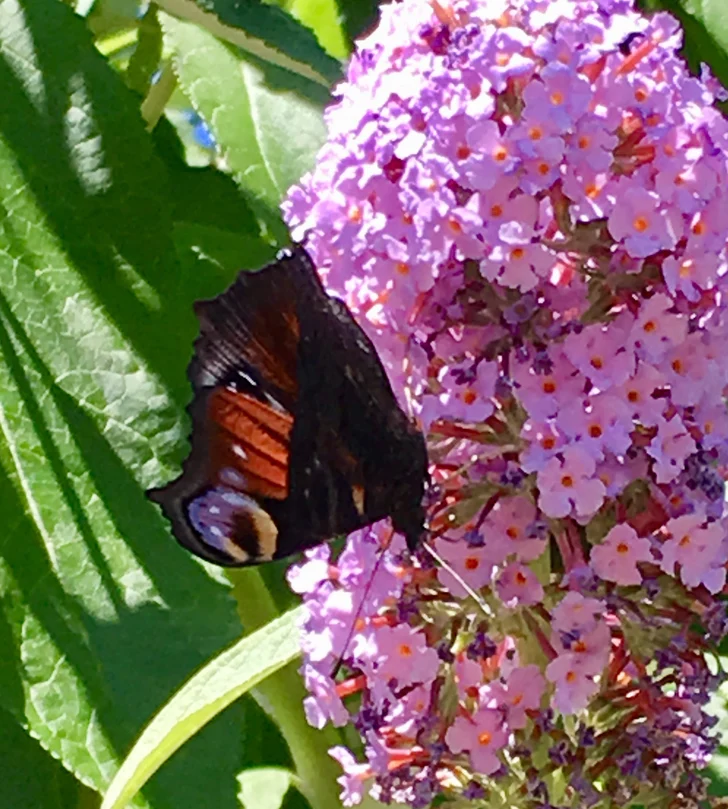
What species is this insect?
Aglais io
